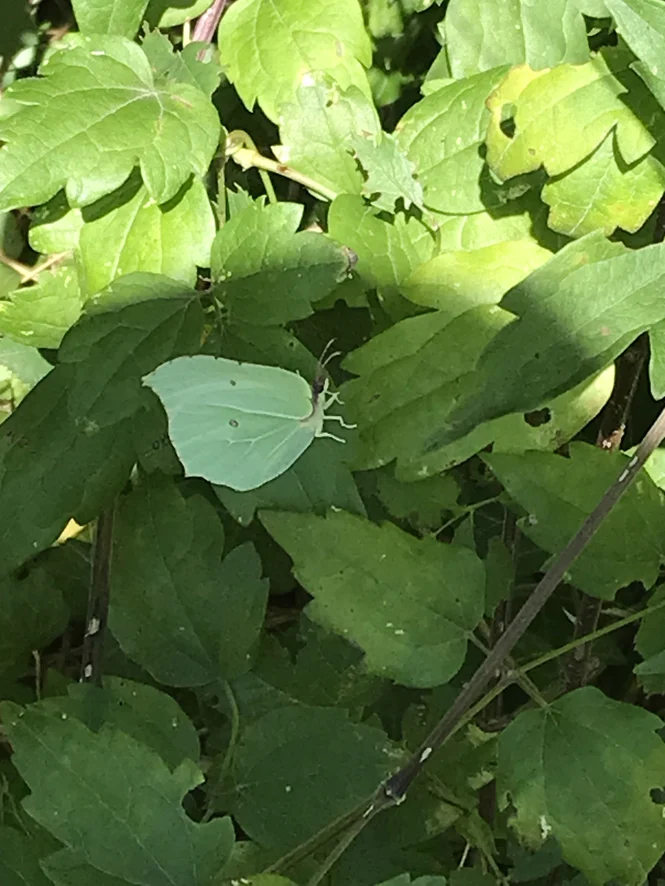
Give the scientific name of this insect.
Gonepteryx rhamni
